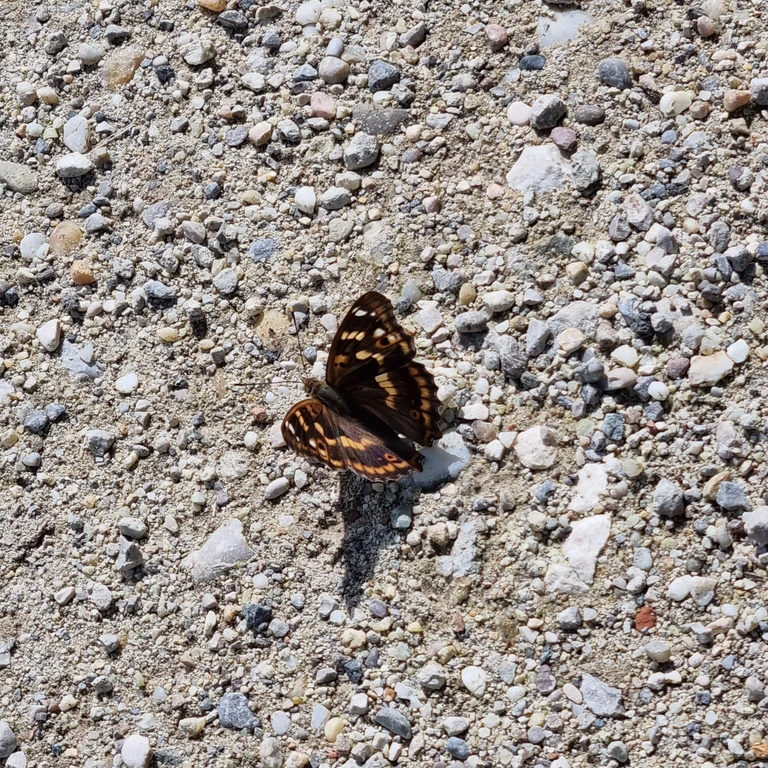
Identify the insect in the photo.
Apatura ilia
